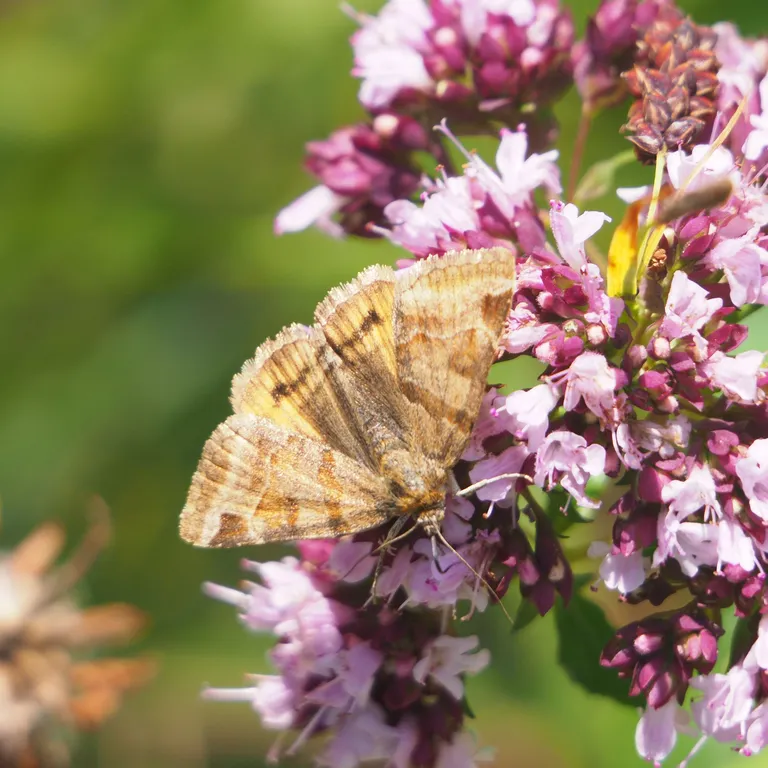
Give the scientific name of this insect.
Euclidia glyphica
